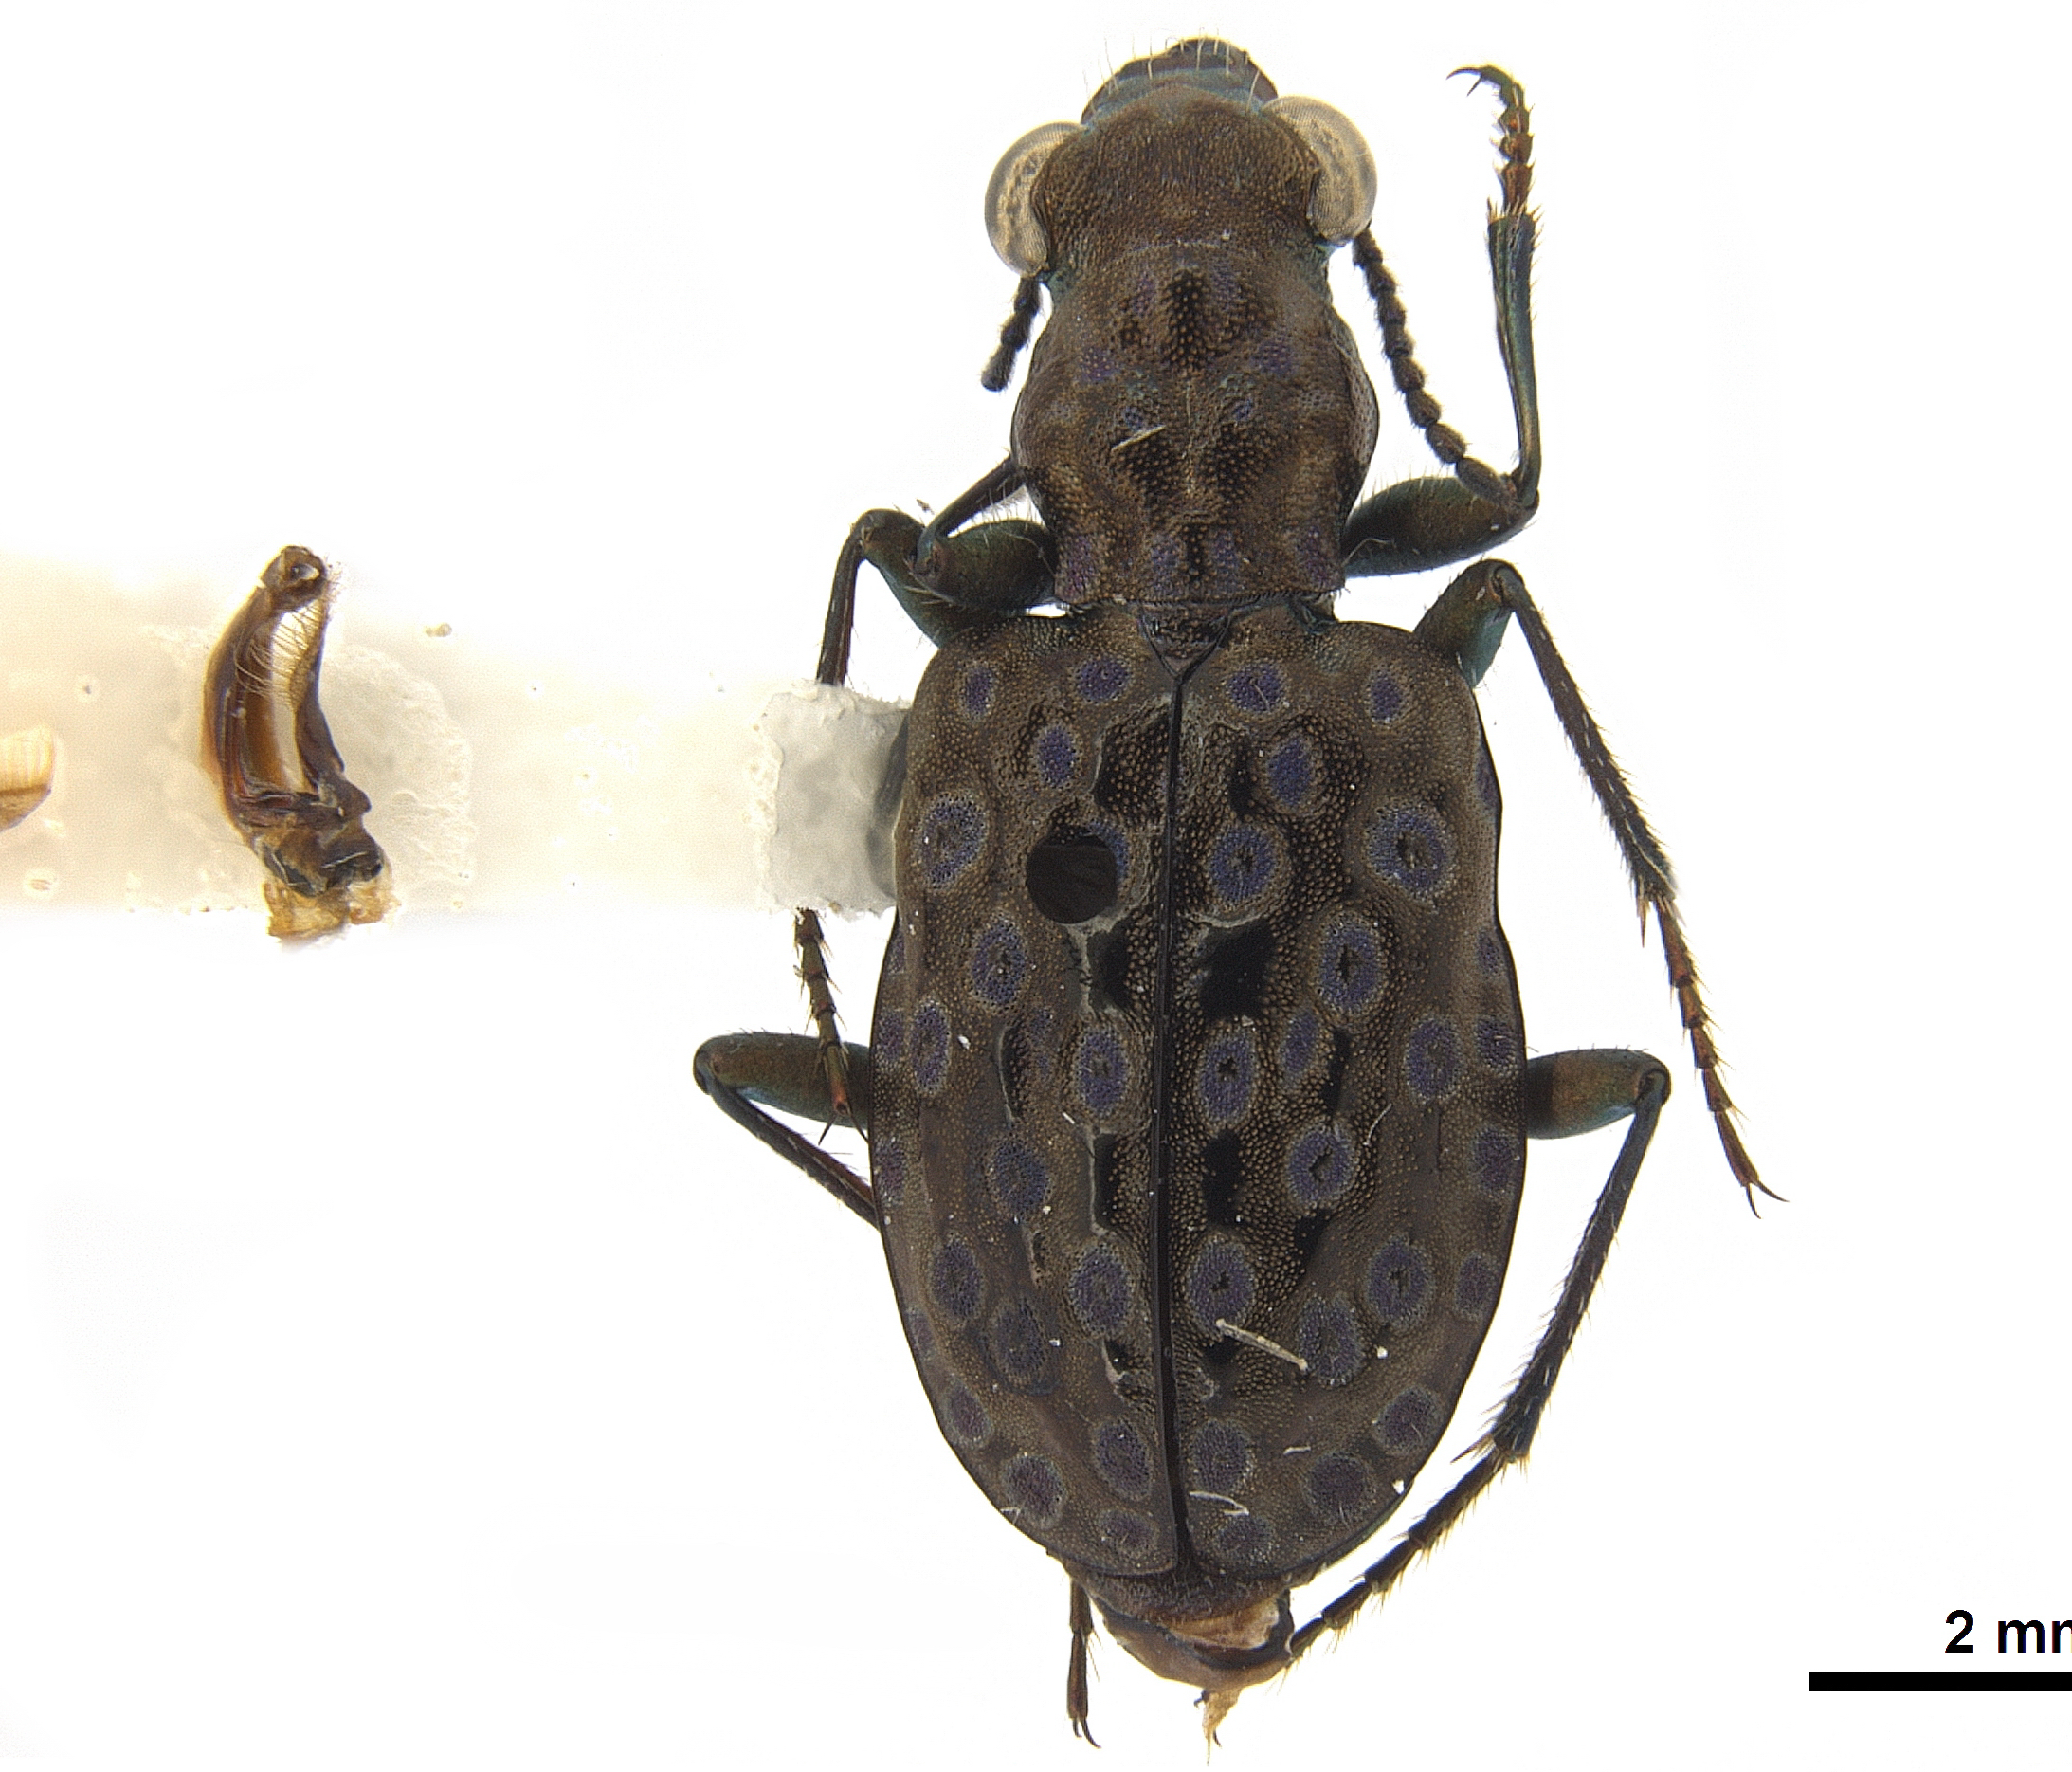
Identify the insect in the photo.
Elaphrus americanus
